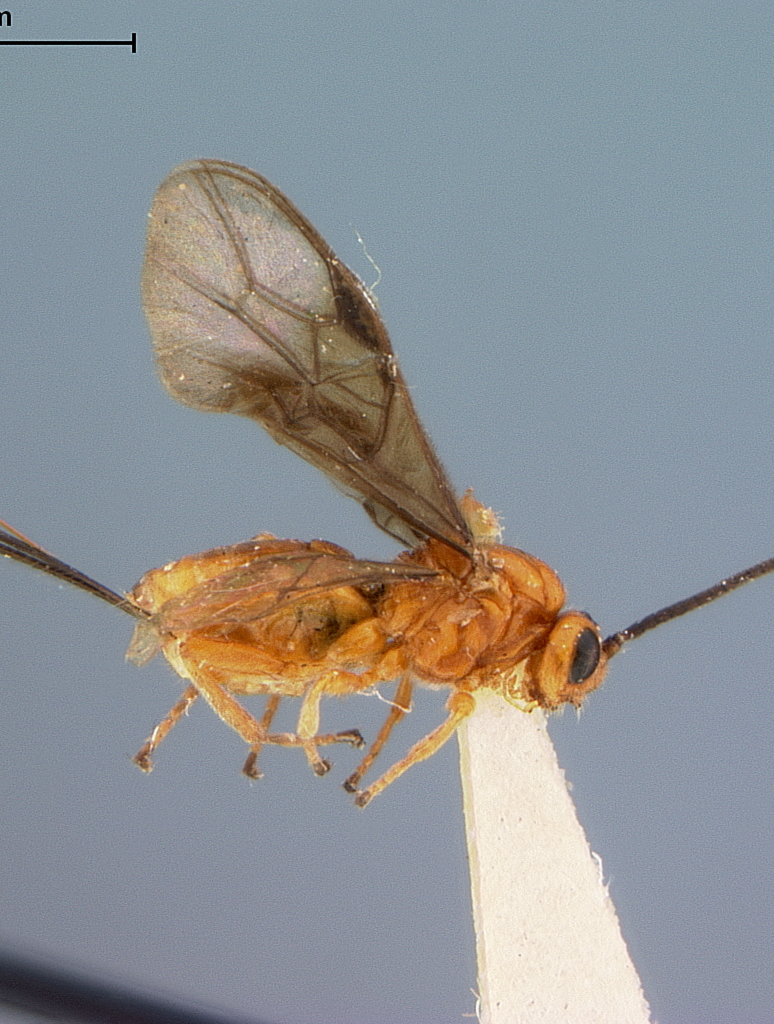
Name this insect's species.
Opius gahanoides
